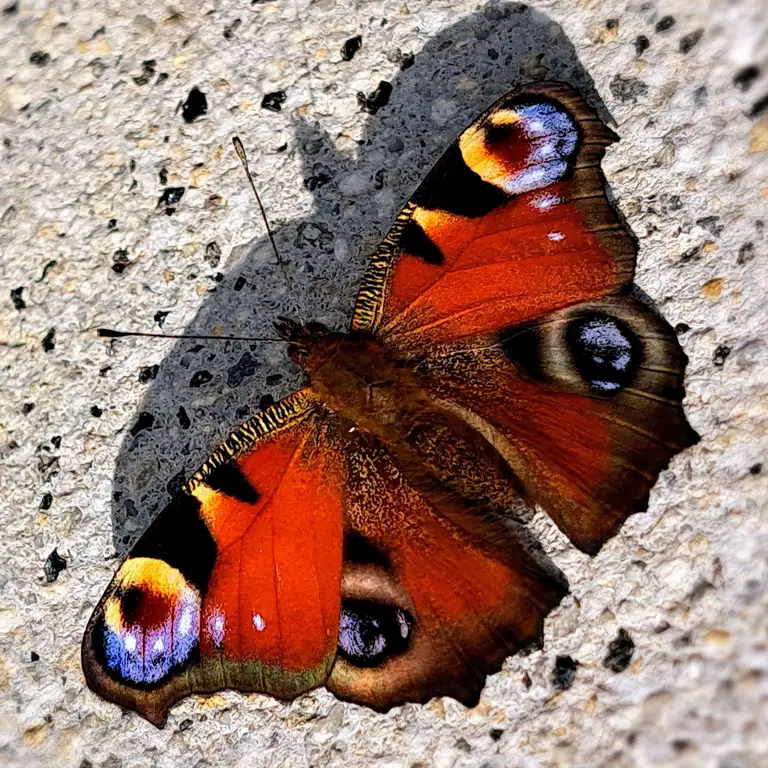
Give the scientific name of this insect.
Aglais io
